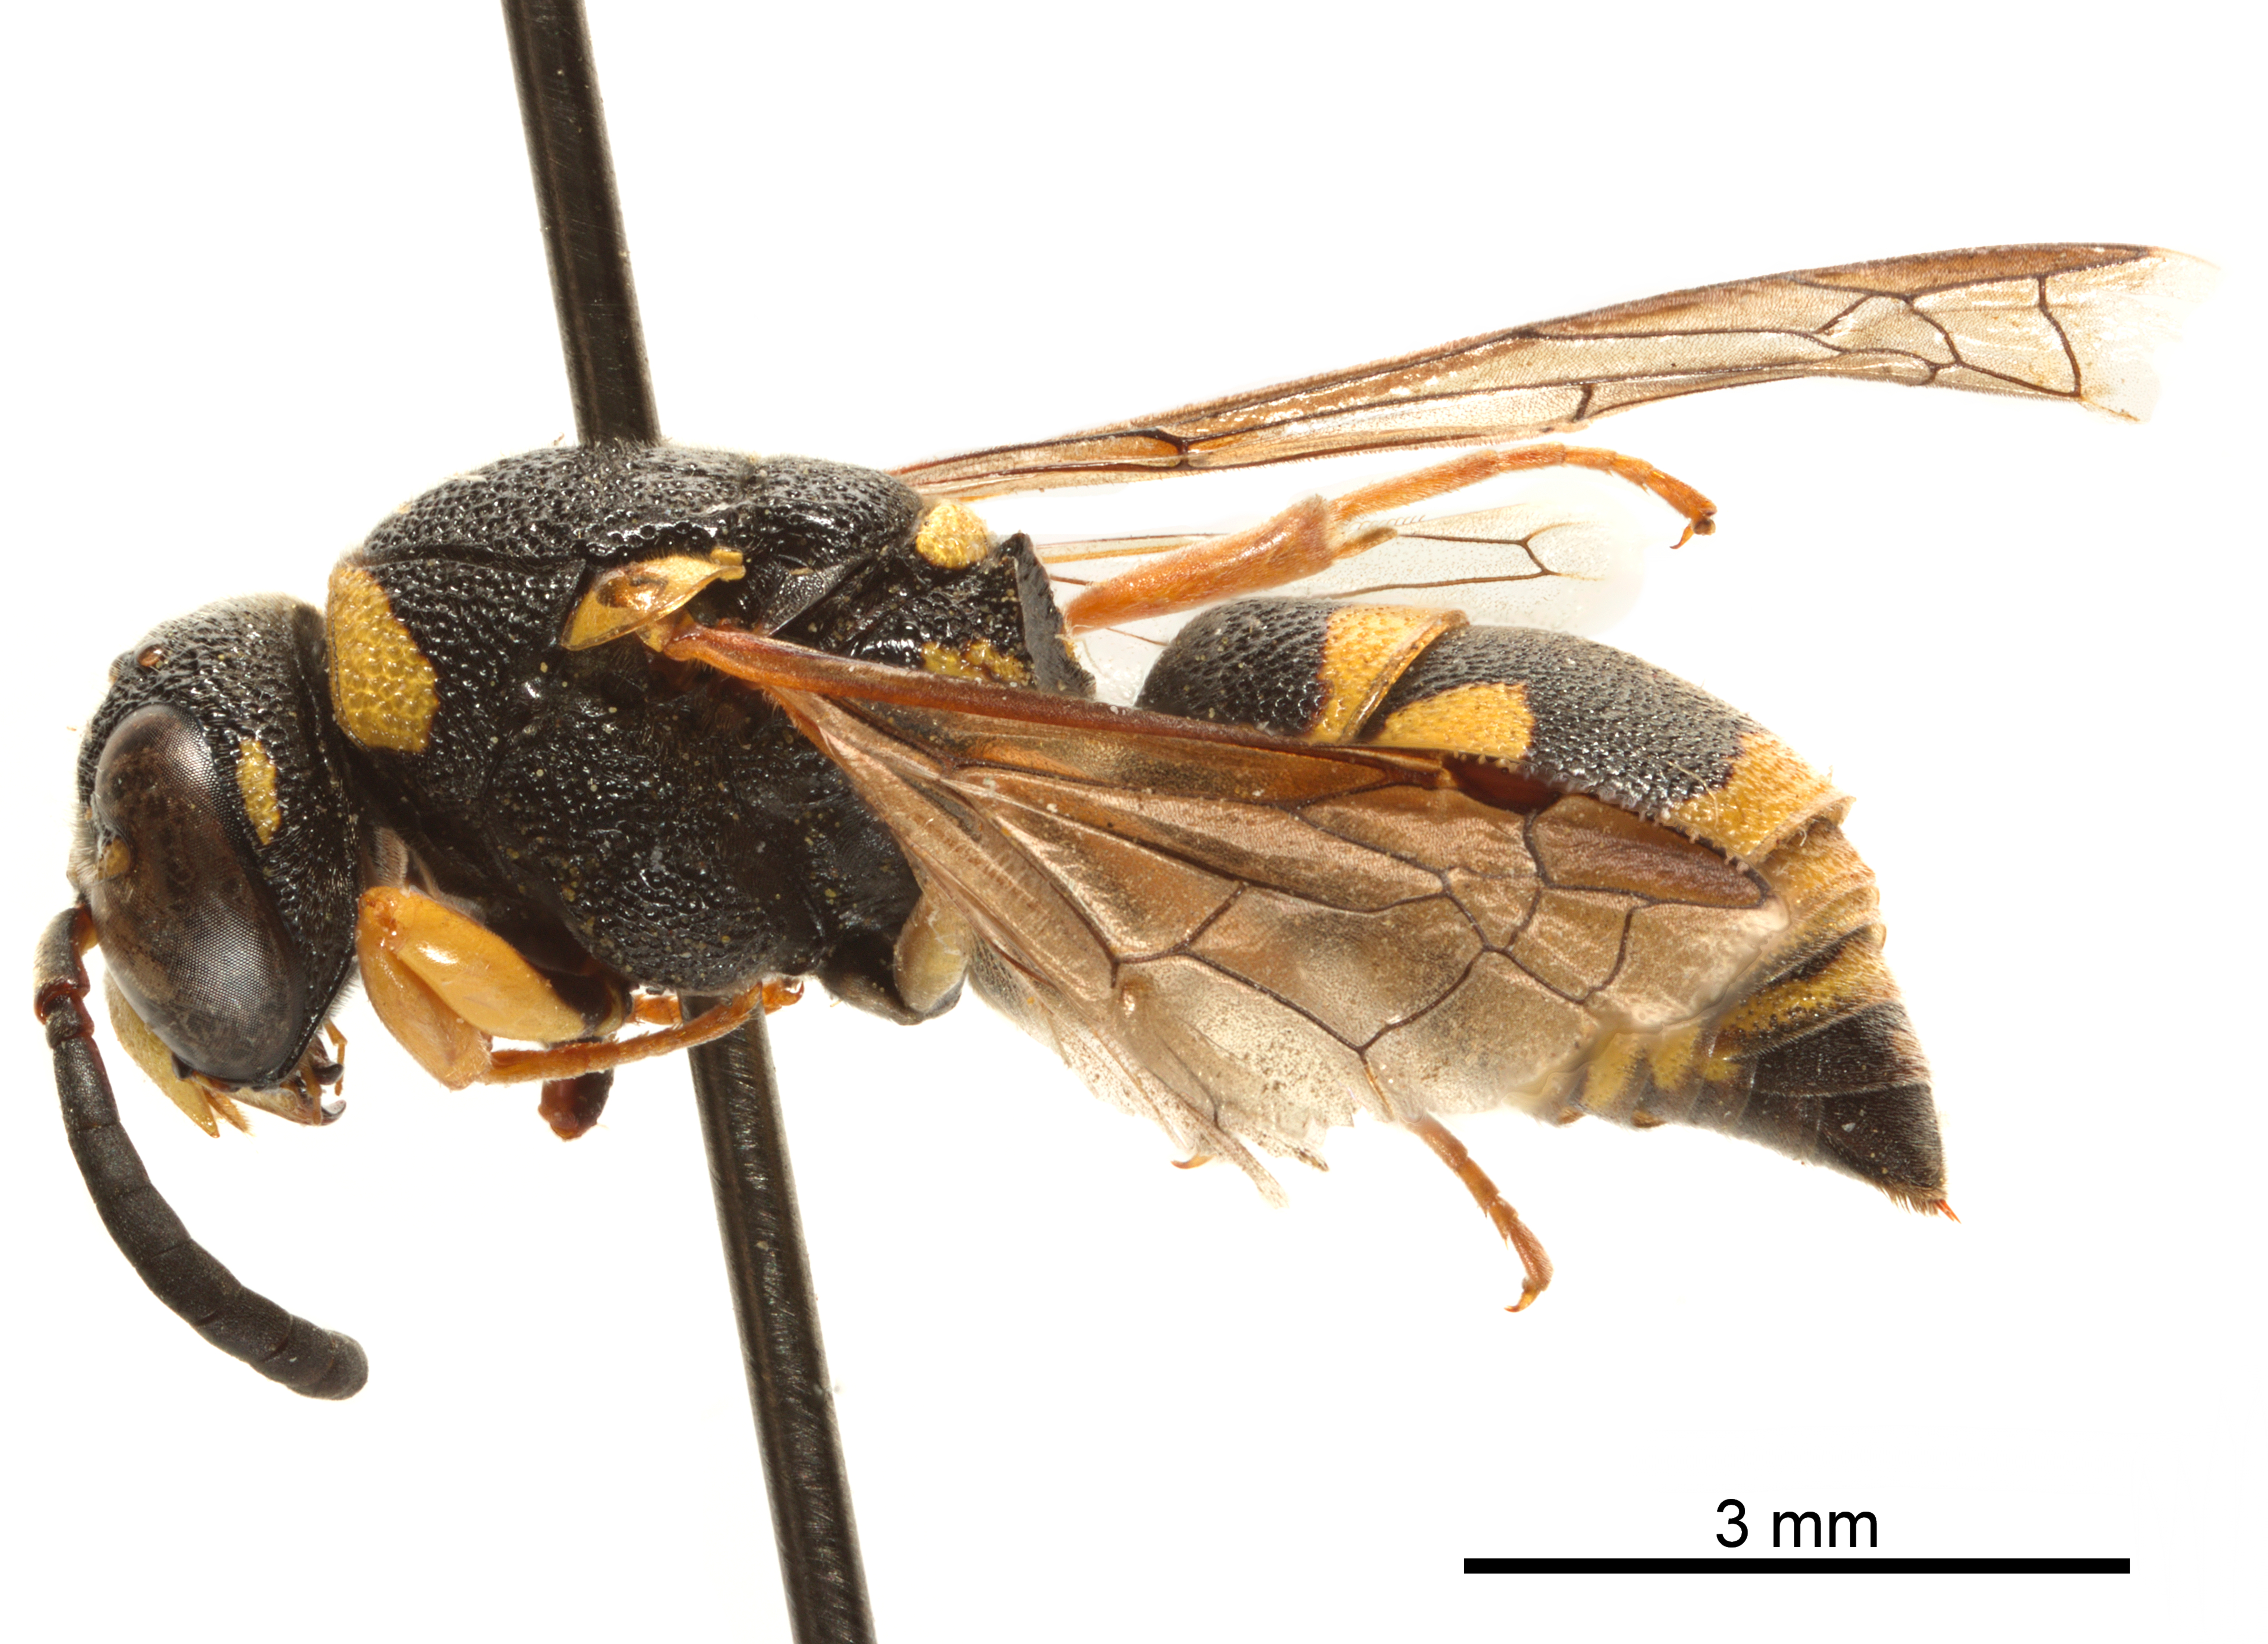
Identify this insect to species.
Syneuodynerus egregius
